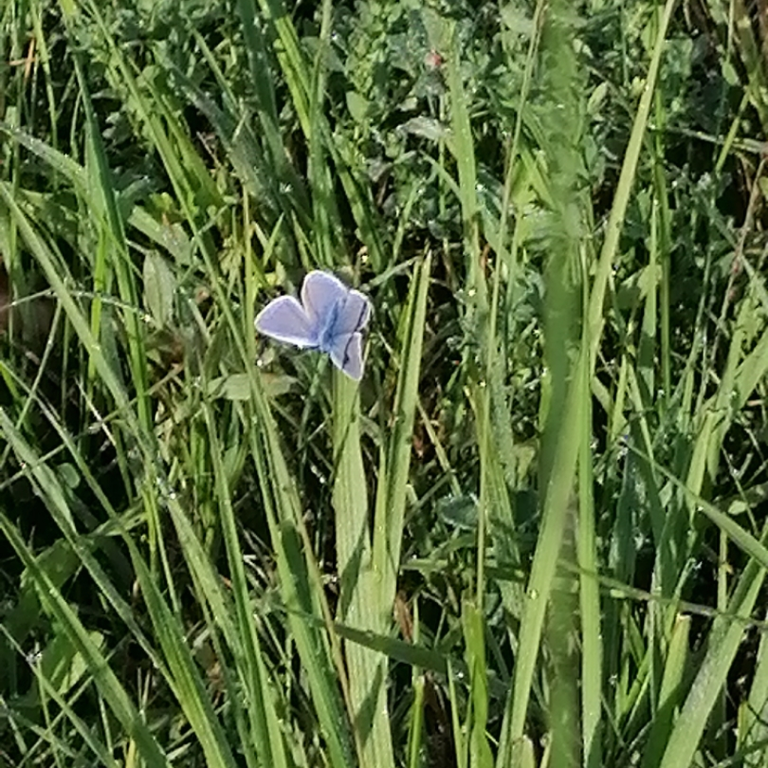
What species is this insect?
Polyommatus icarus
